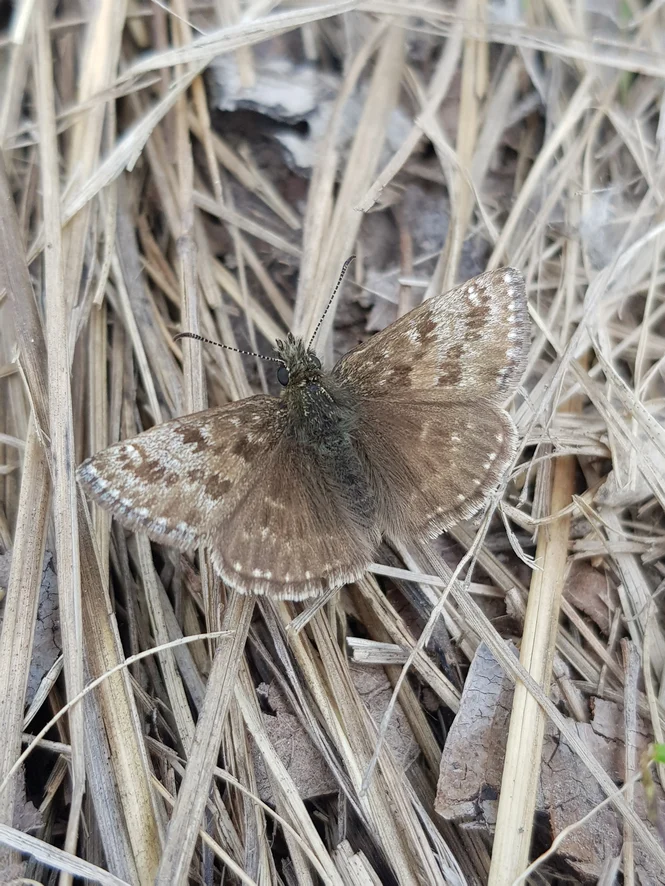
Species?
Erynnis tages
